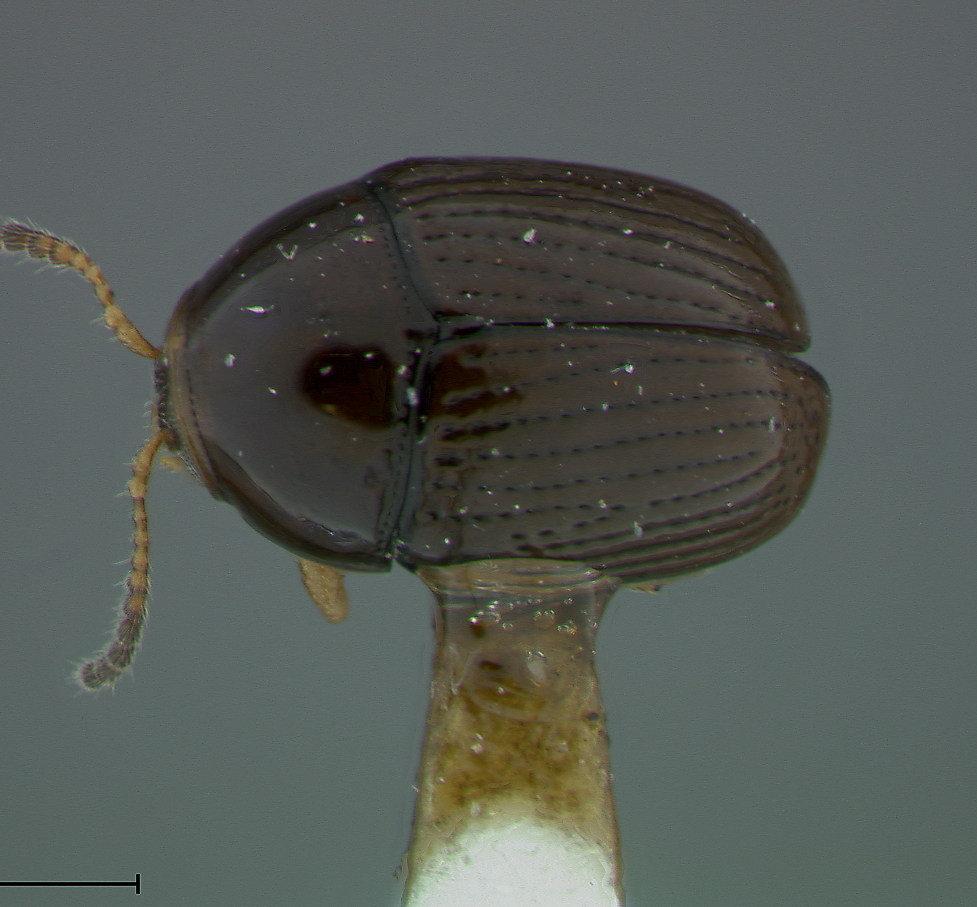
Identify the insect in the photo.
Coenobius glochidionis
